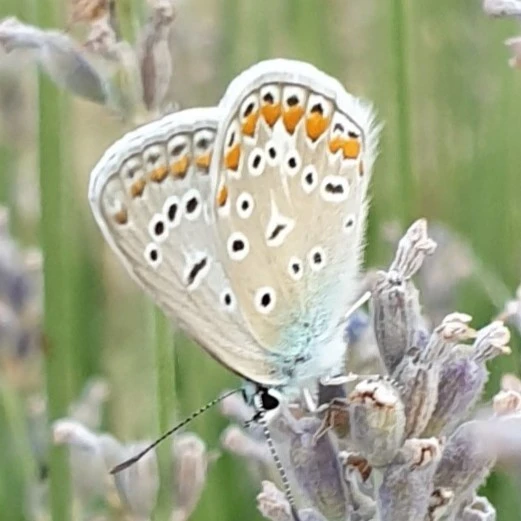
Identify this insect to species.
Polyommatus icarus
